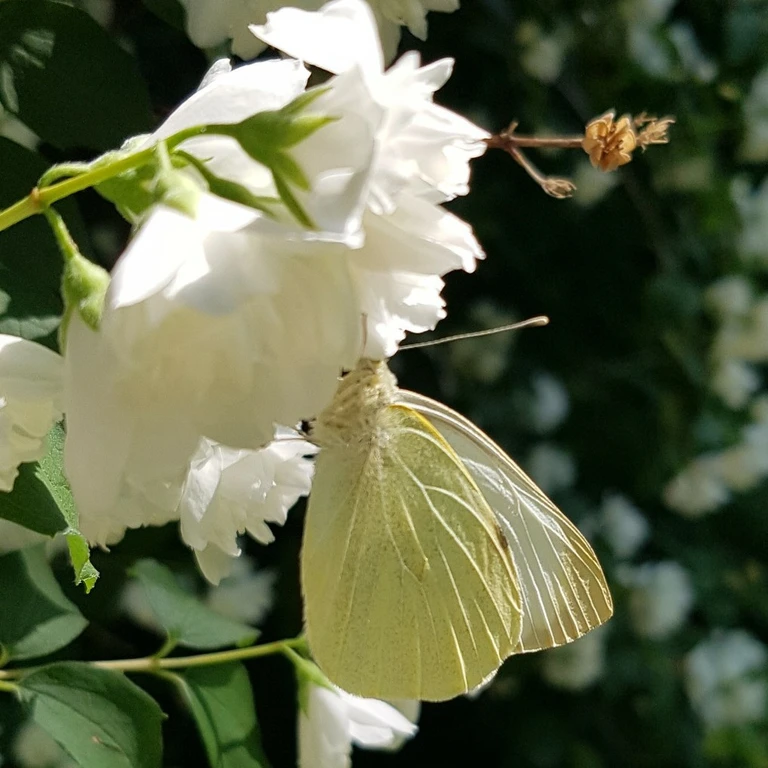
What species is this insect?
Pieris brassicae
